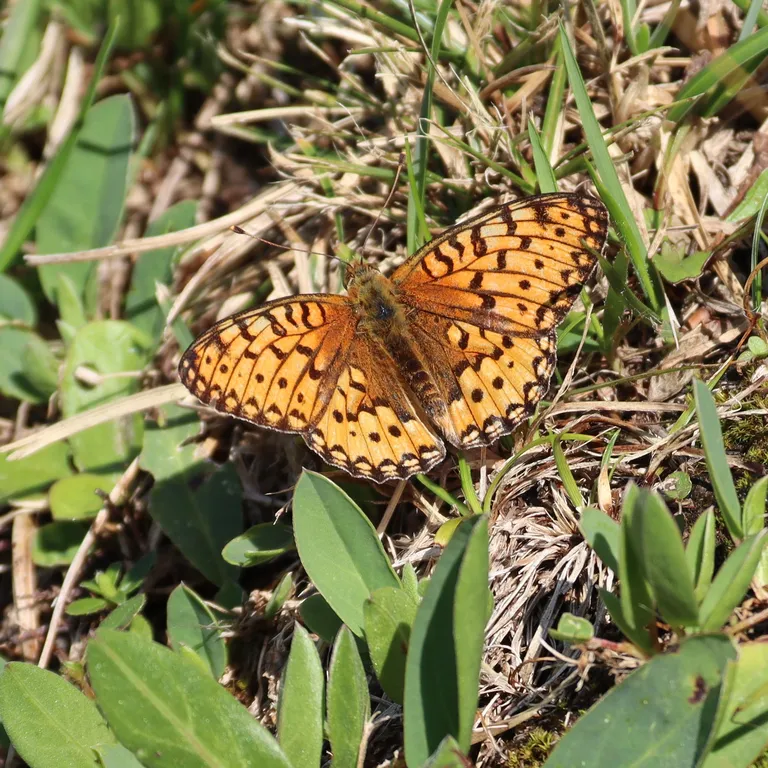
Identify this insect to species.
Speyeria aglaja
